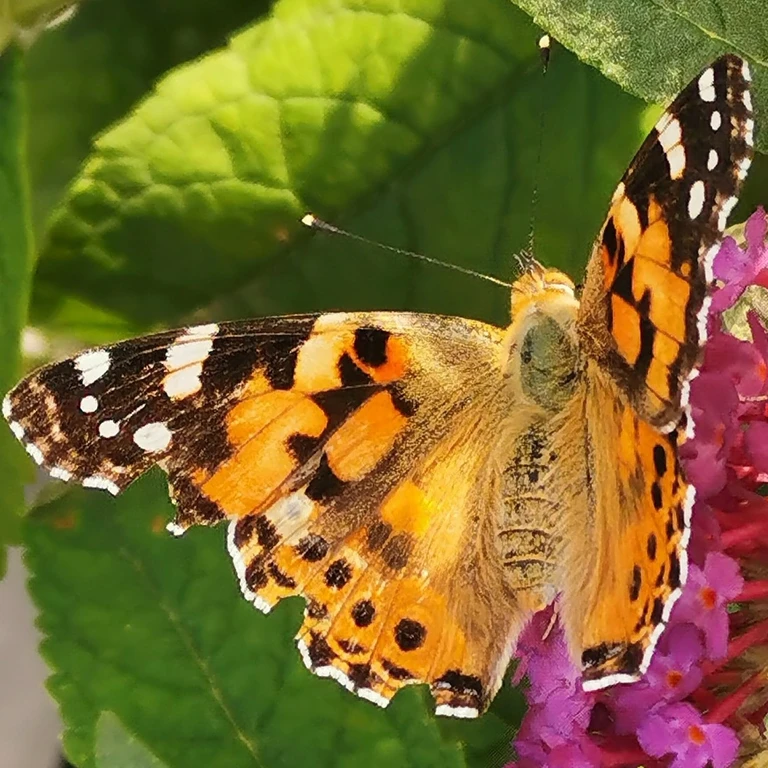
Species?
Vanessa cardui
